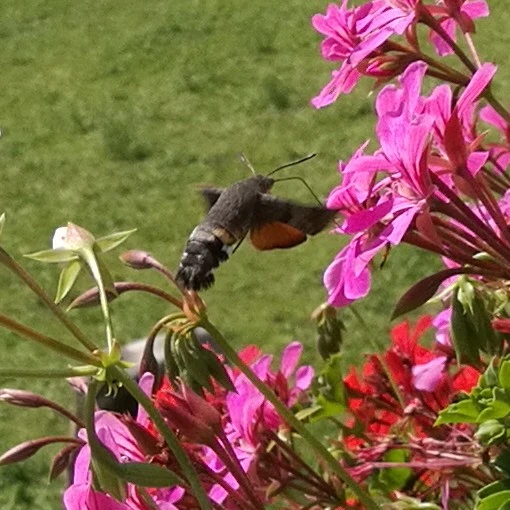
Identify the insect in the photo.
Macroglossum stellatarum
